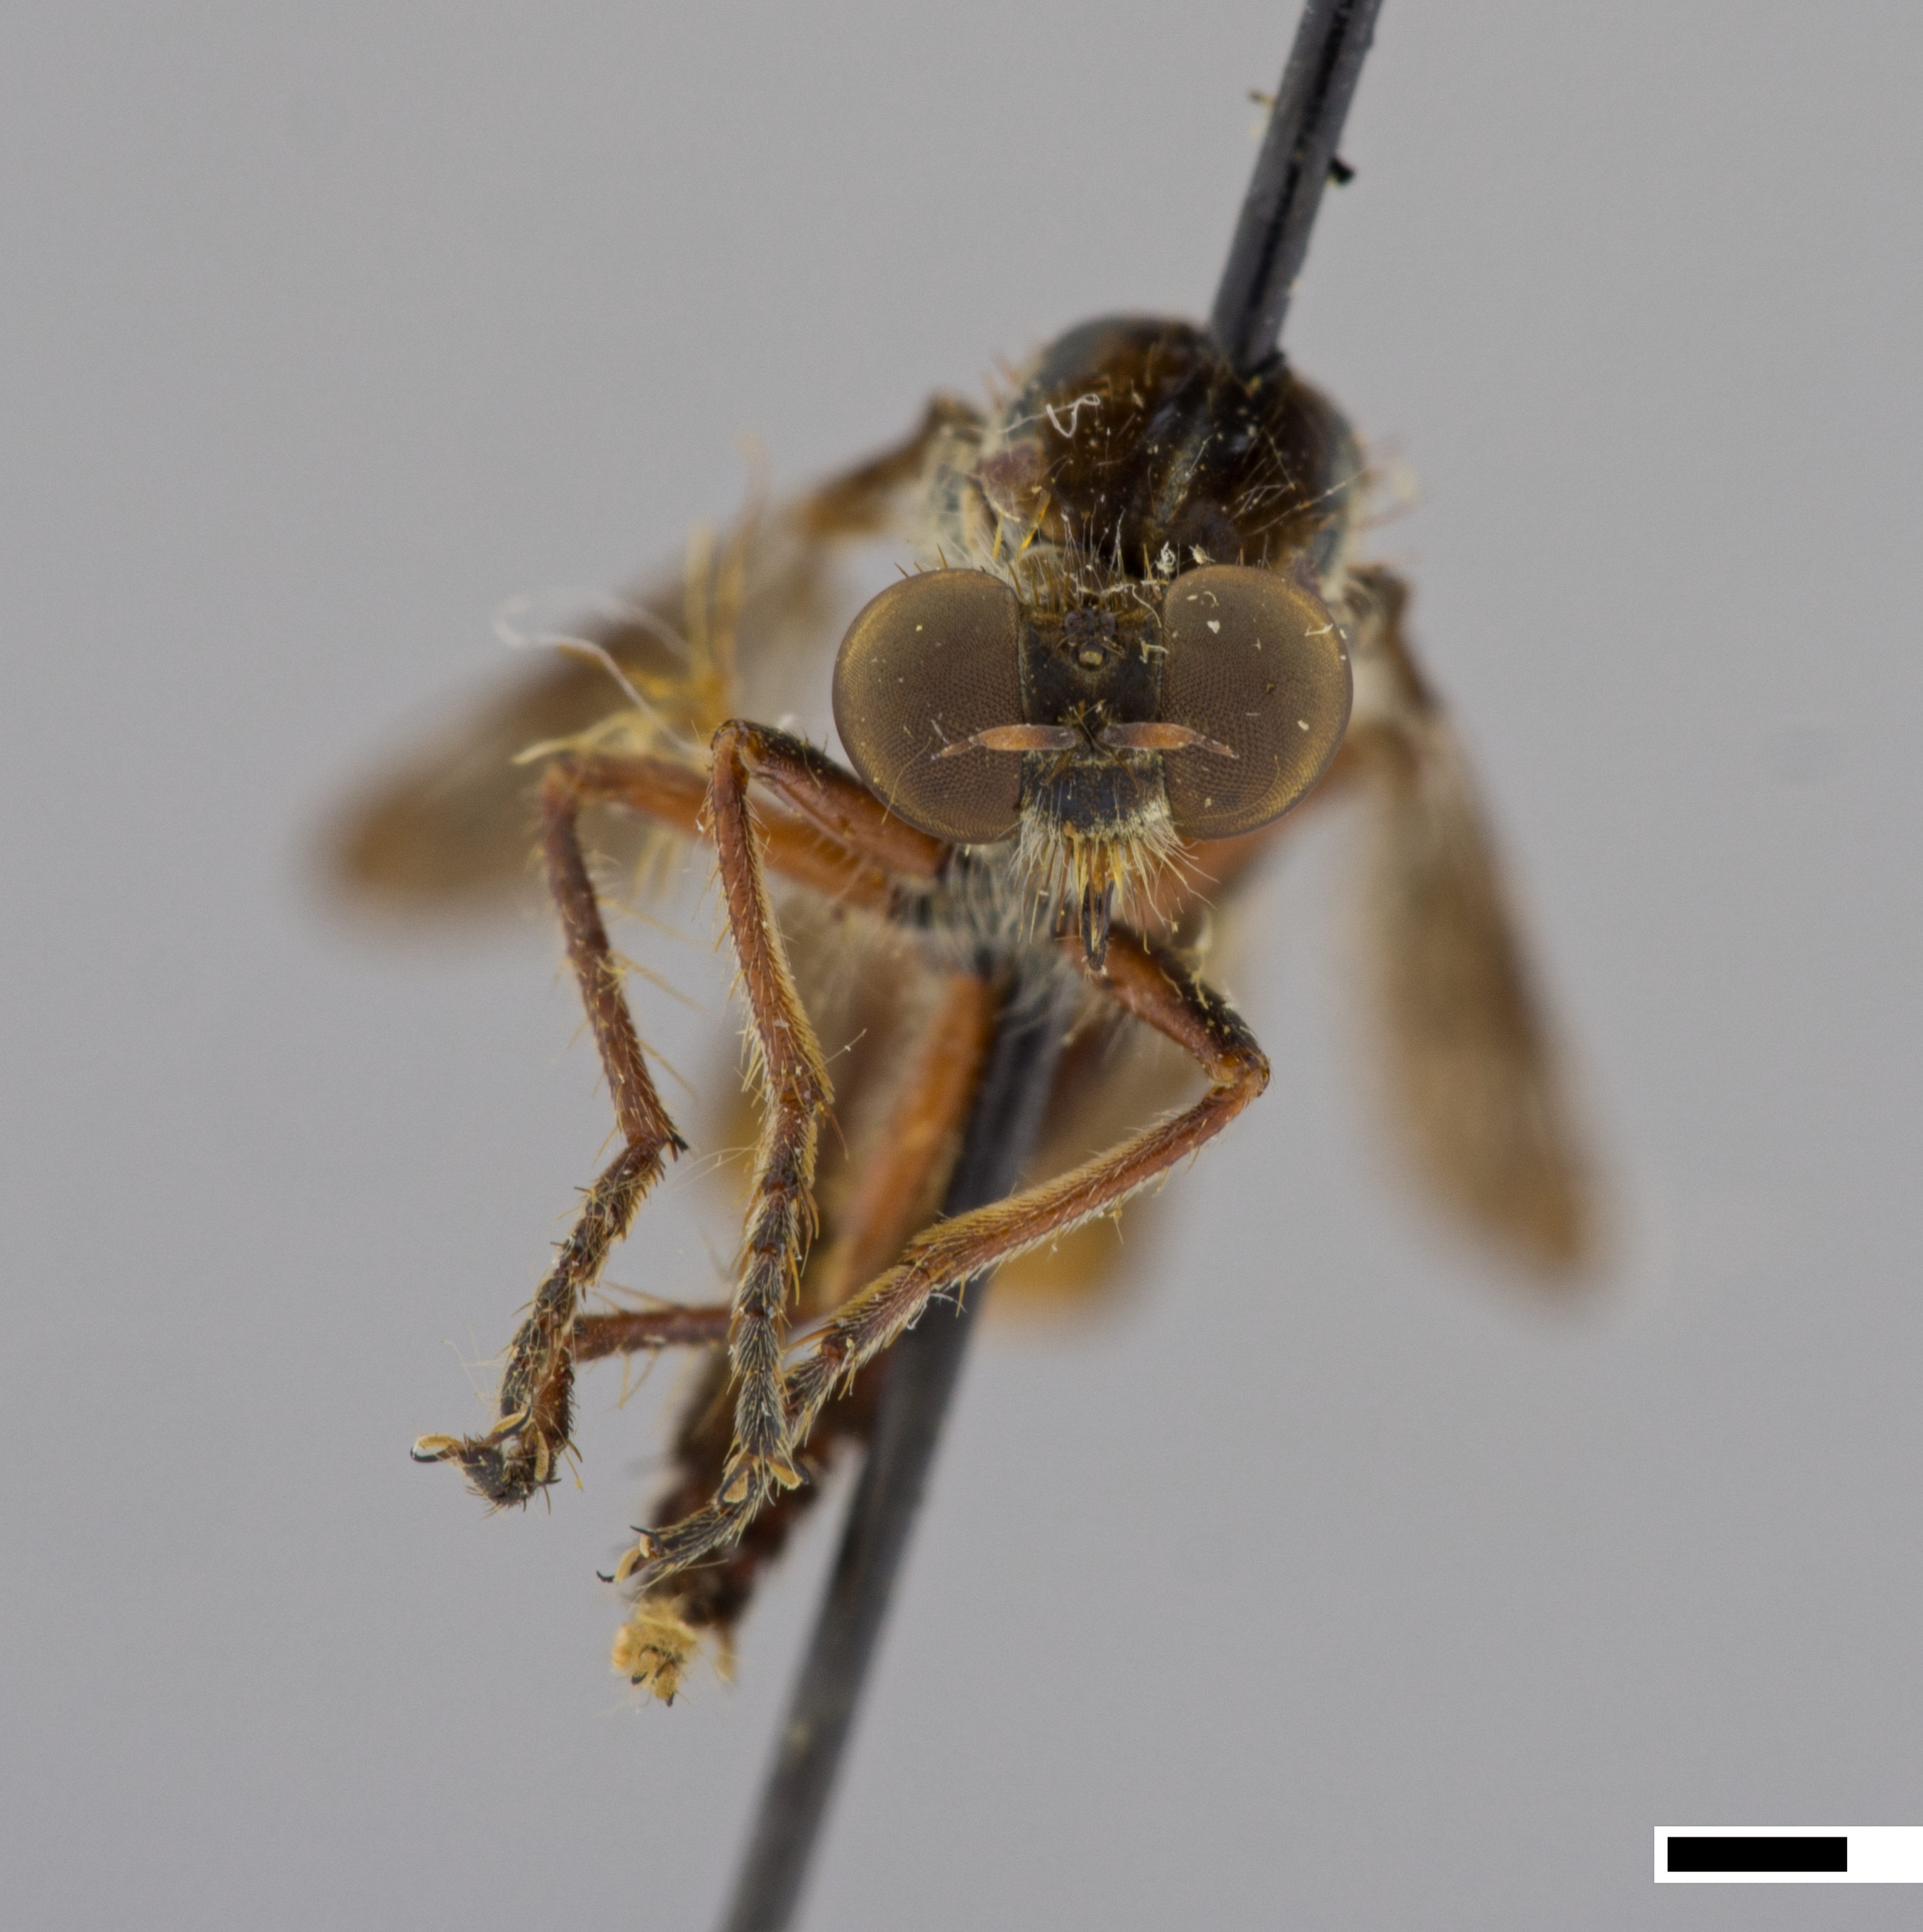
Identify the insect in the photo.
Nicocles dives
